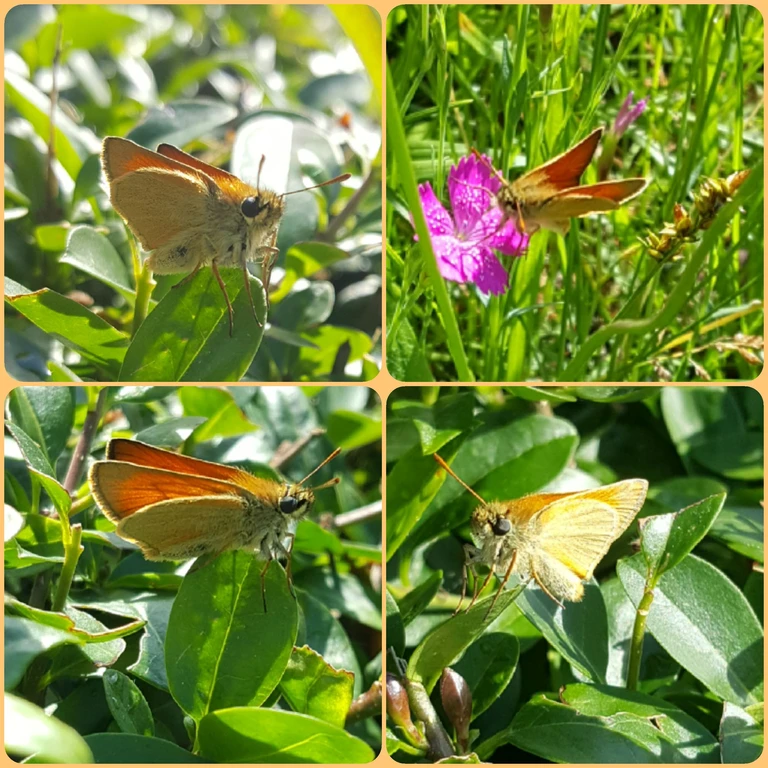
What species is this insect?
Thymelicus sylvestris
